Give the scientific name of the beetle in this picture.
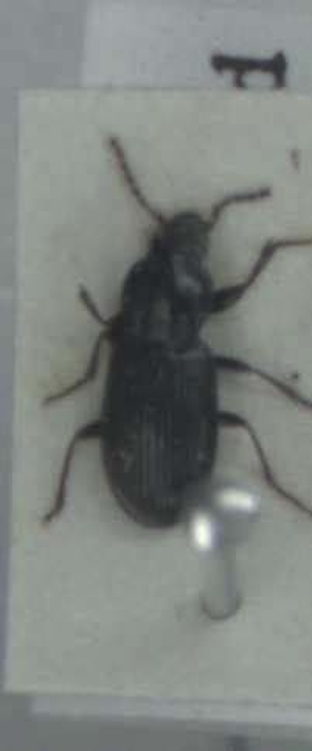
Pterostichus diligens
